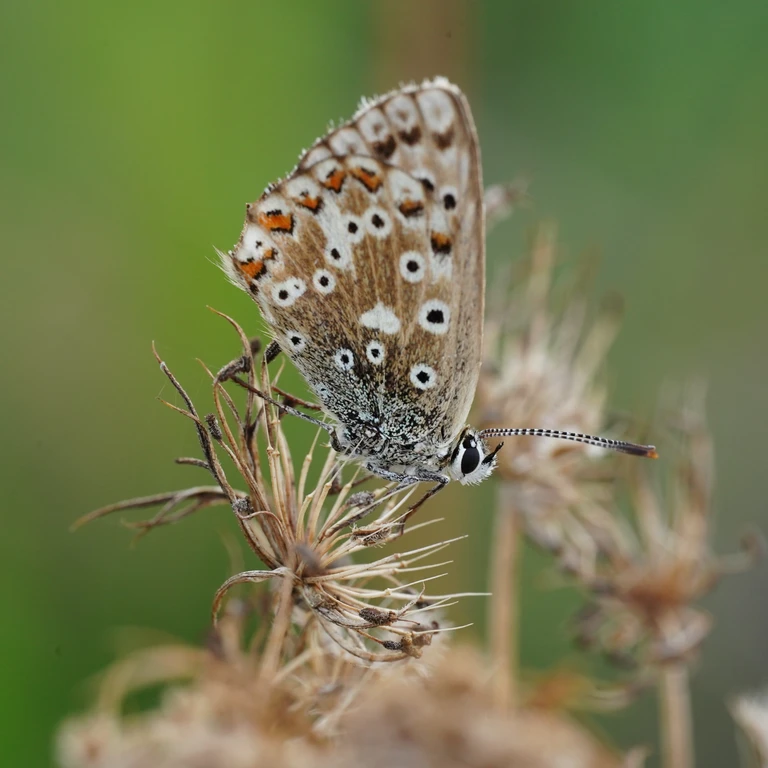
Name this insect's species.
Lysandra coridon
